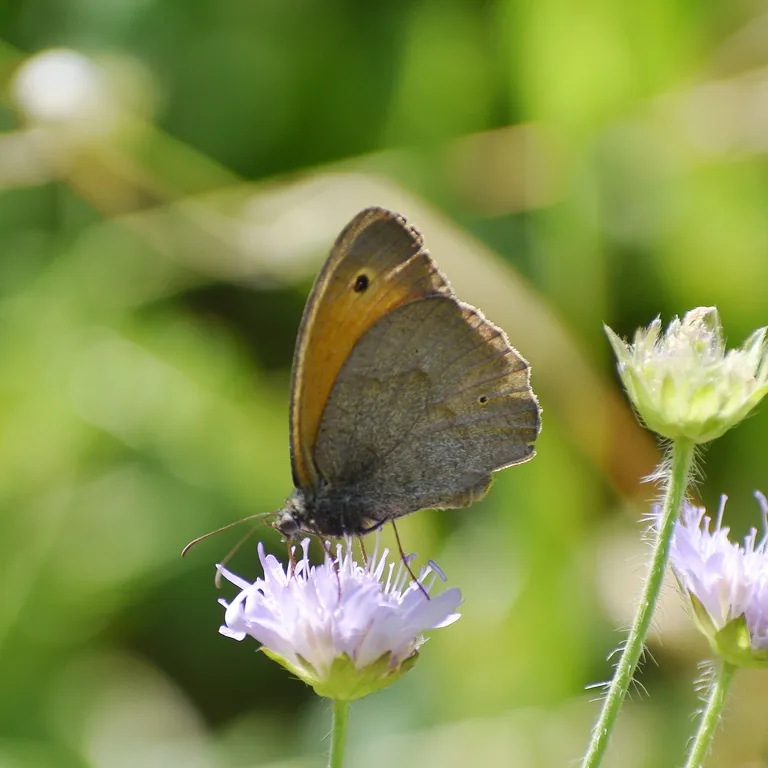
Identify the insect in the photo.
Maniola jurtina
